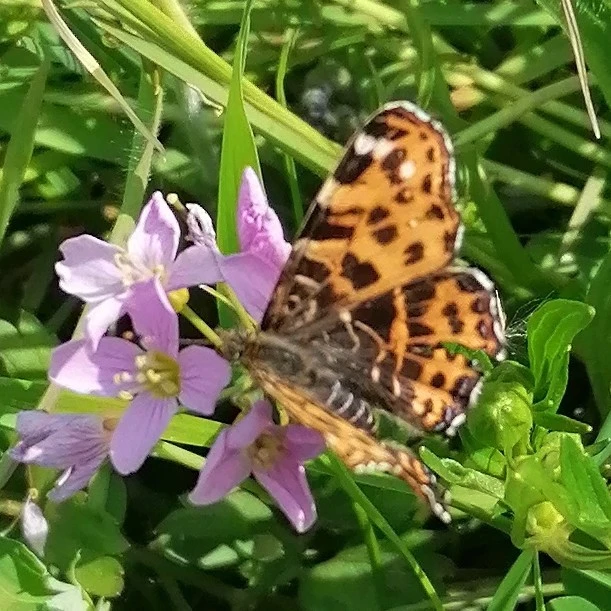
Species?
Araschnia levana
